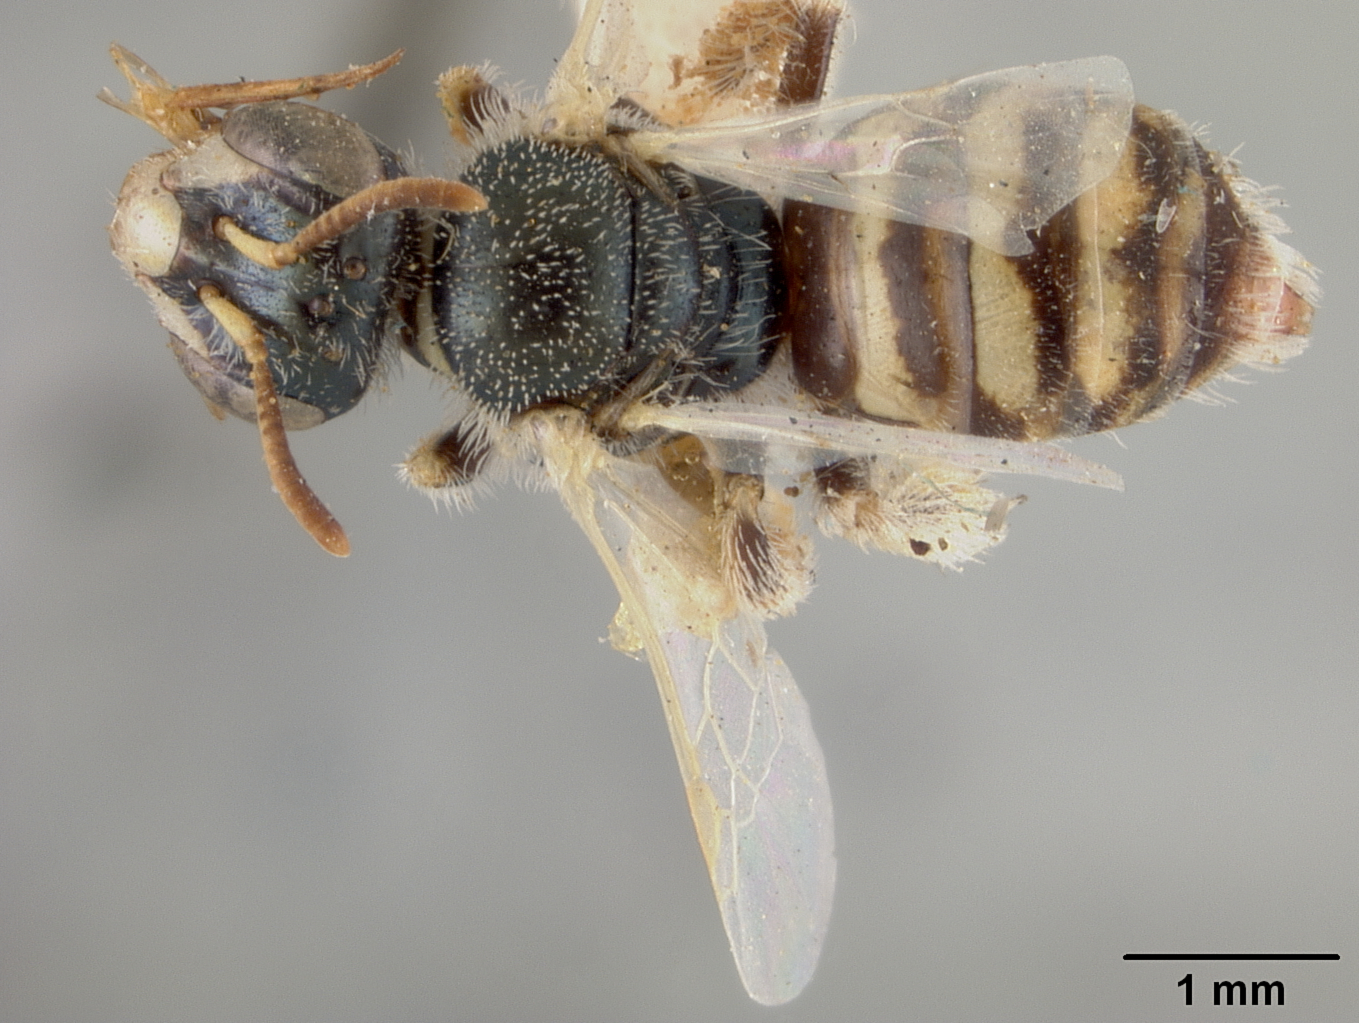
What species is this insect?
Perdita xanthismae
